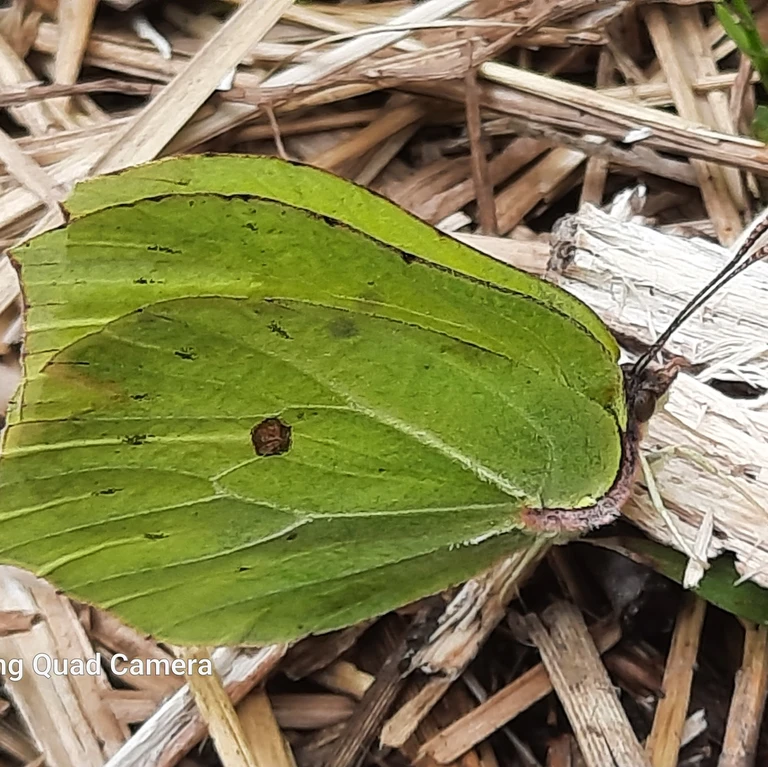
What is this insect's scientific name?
Gonepteryx rhamni
